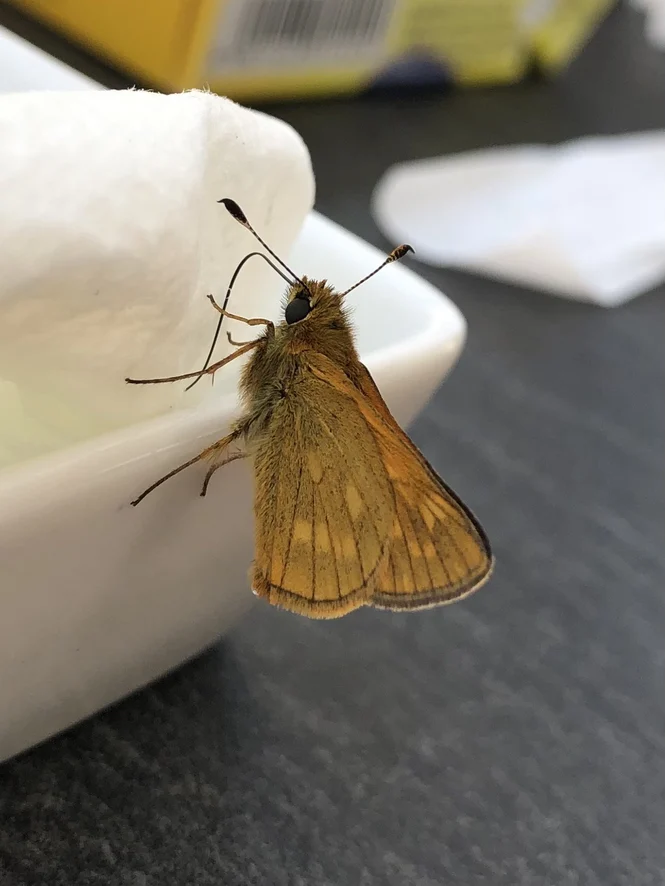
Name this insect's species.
Ochlodes sylvanus (also Ochlodes venata)
